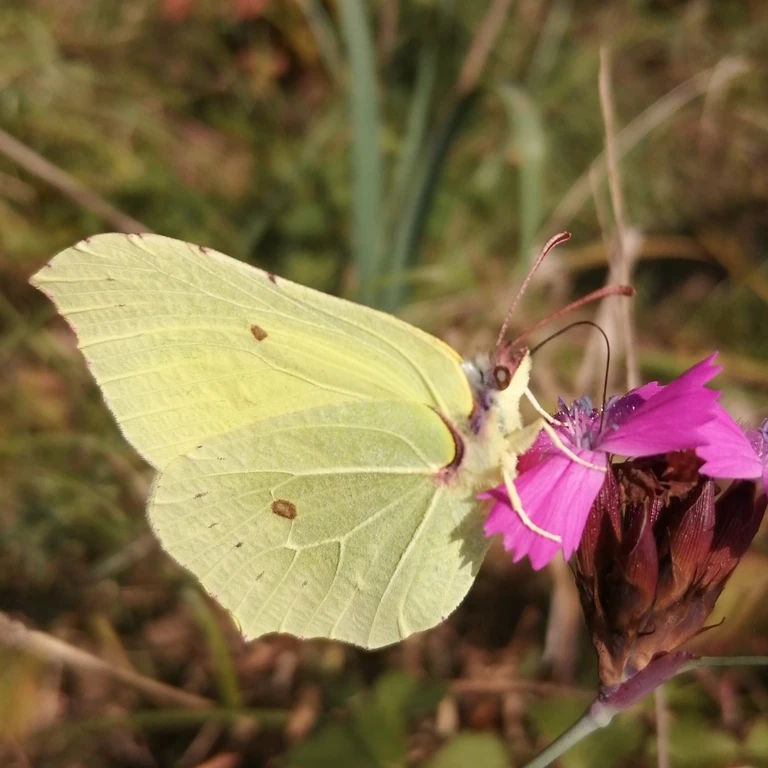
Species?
Gonepteryx rhamni
